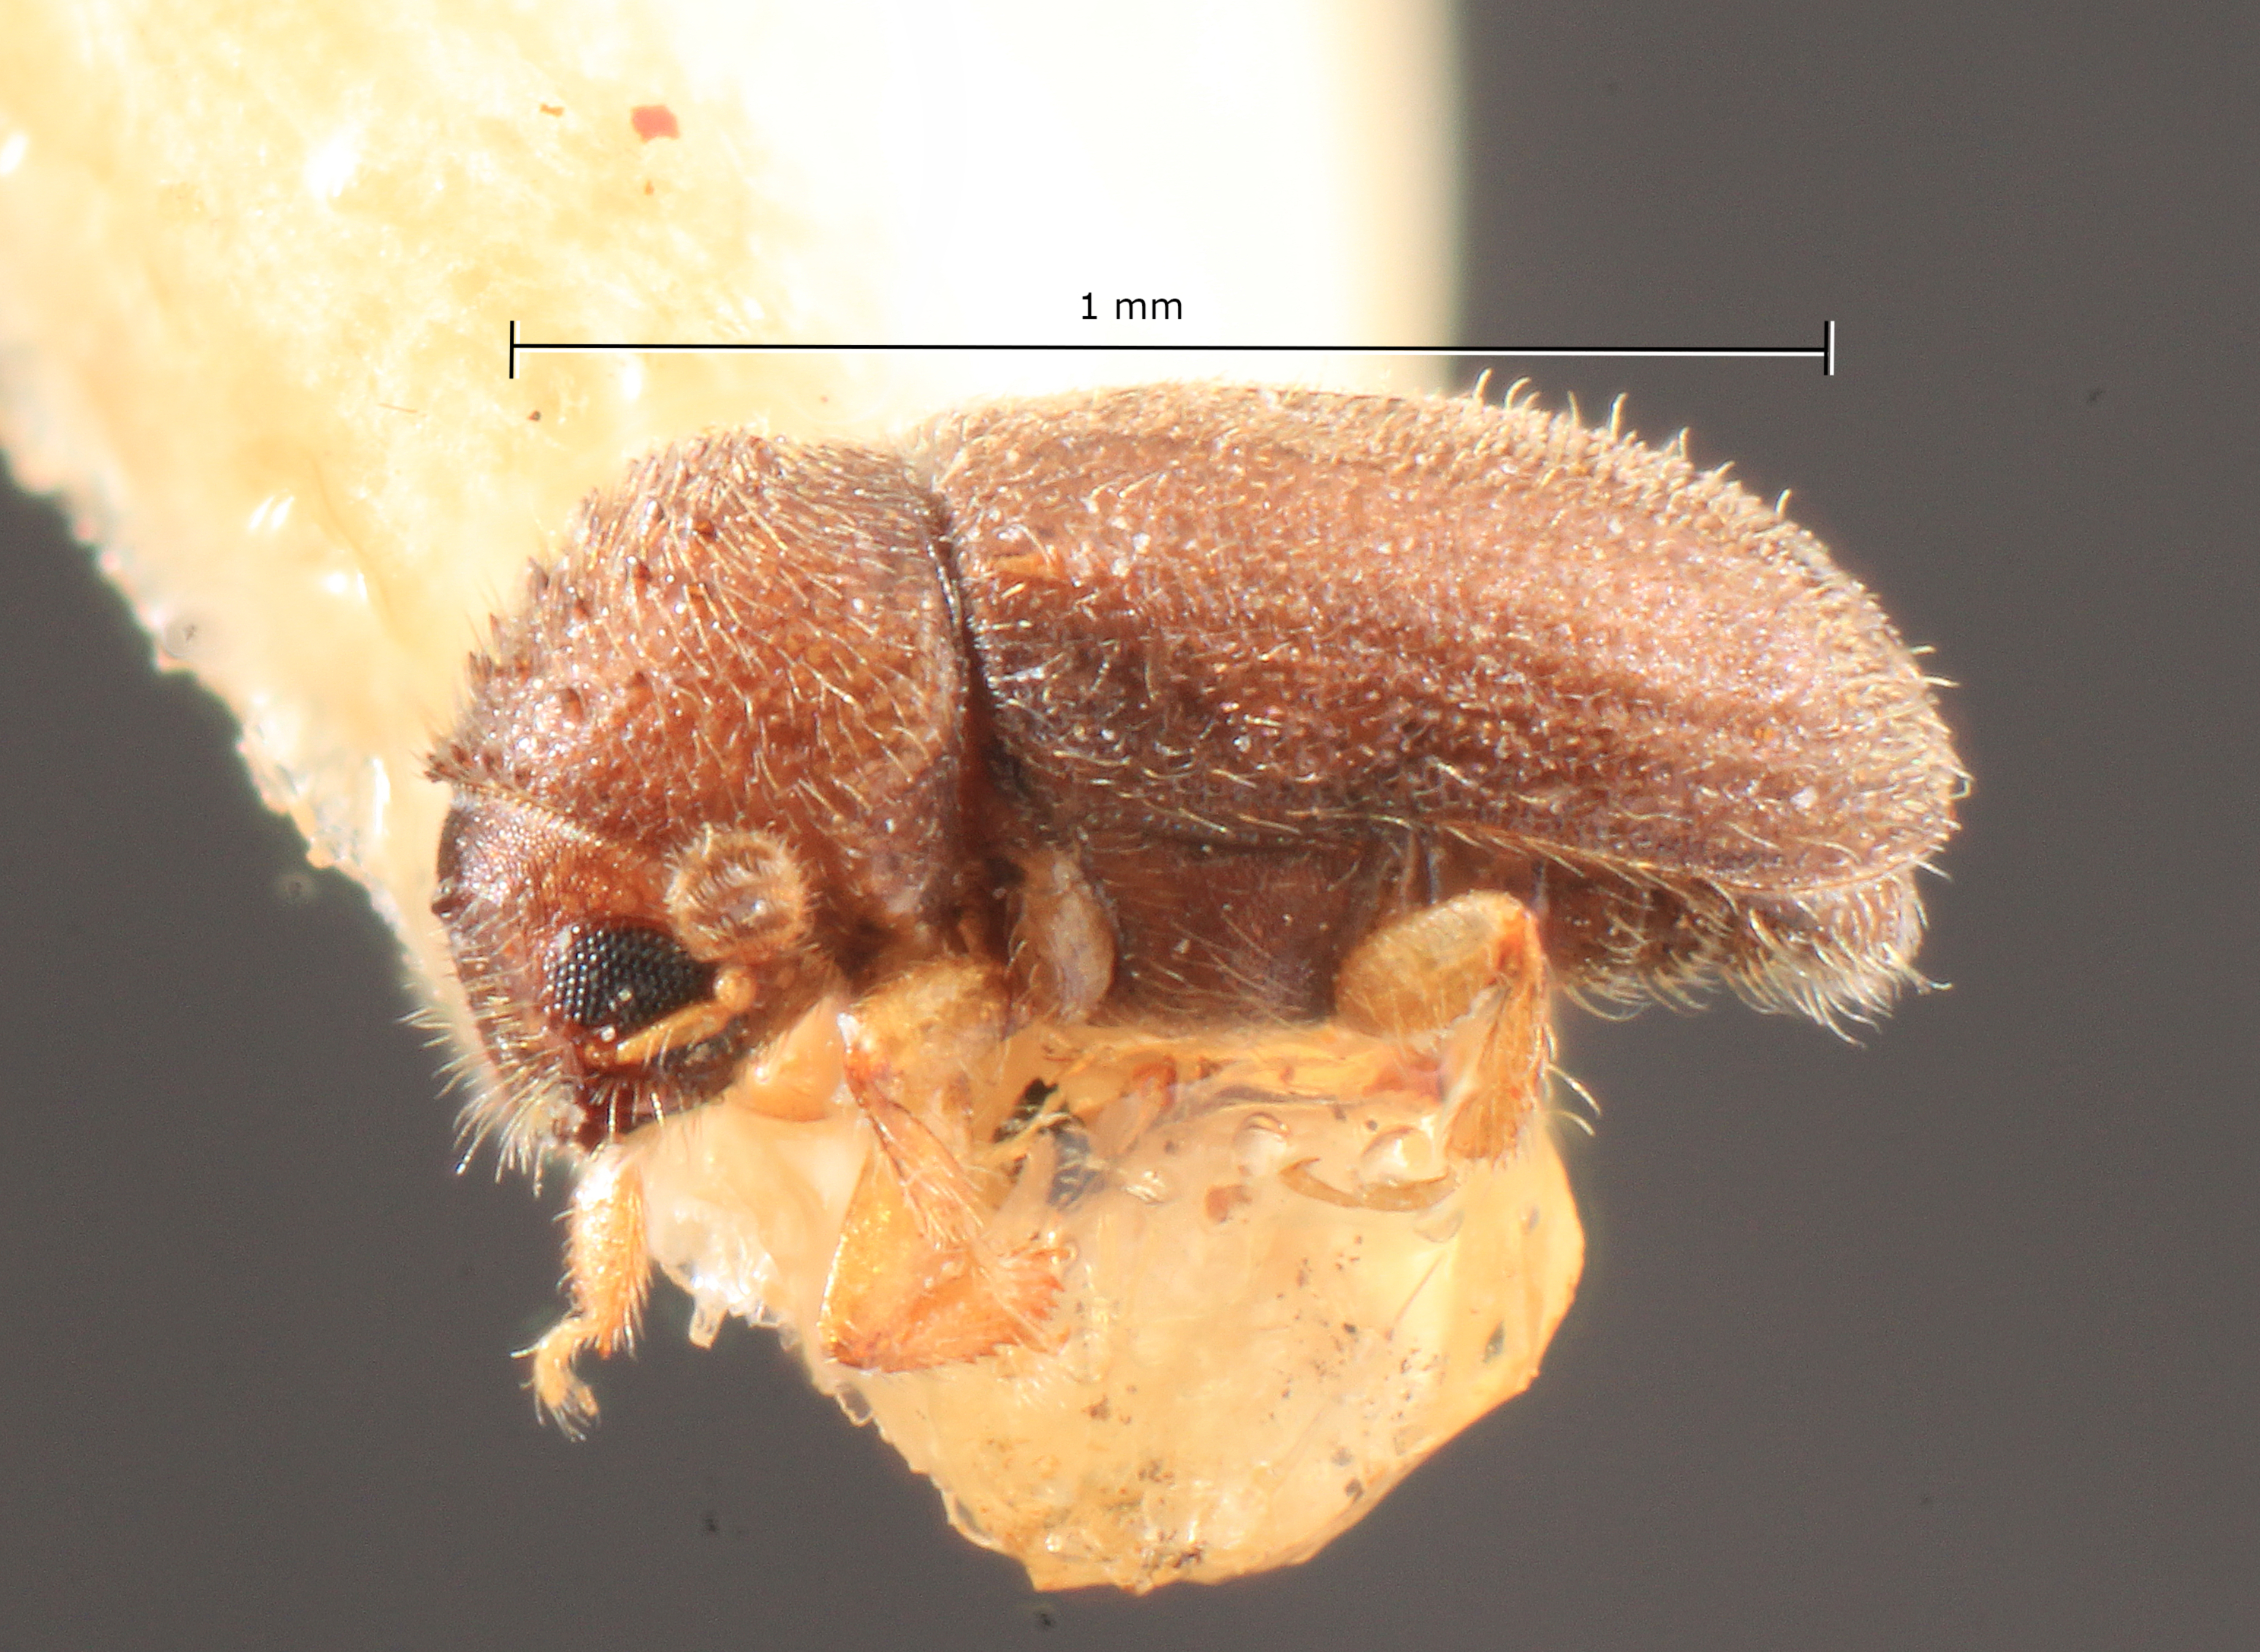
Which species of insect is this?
Cryphalus mandschuricus
